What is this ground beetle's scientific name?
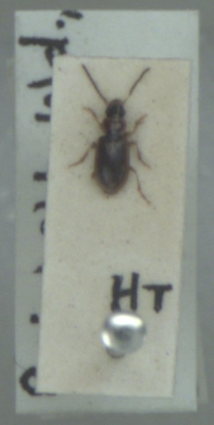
Acupalpus dubius
